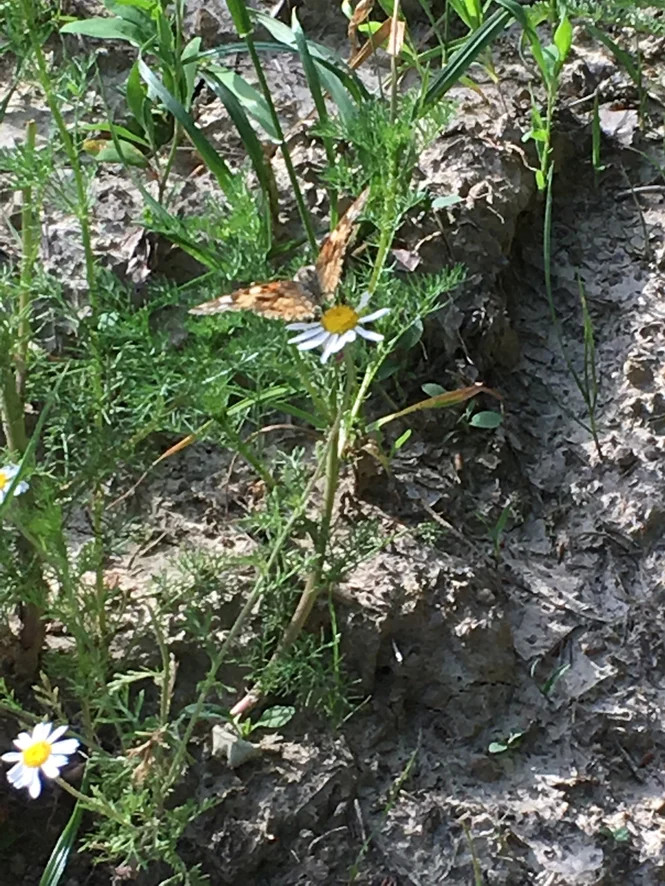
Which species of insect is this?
Vanessa cardui
